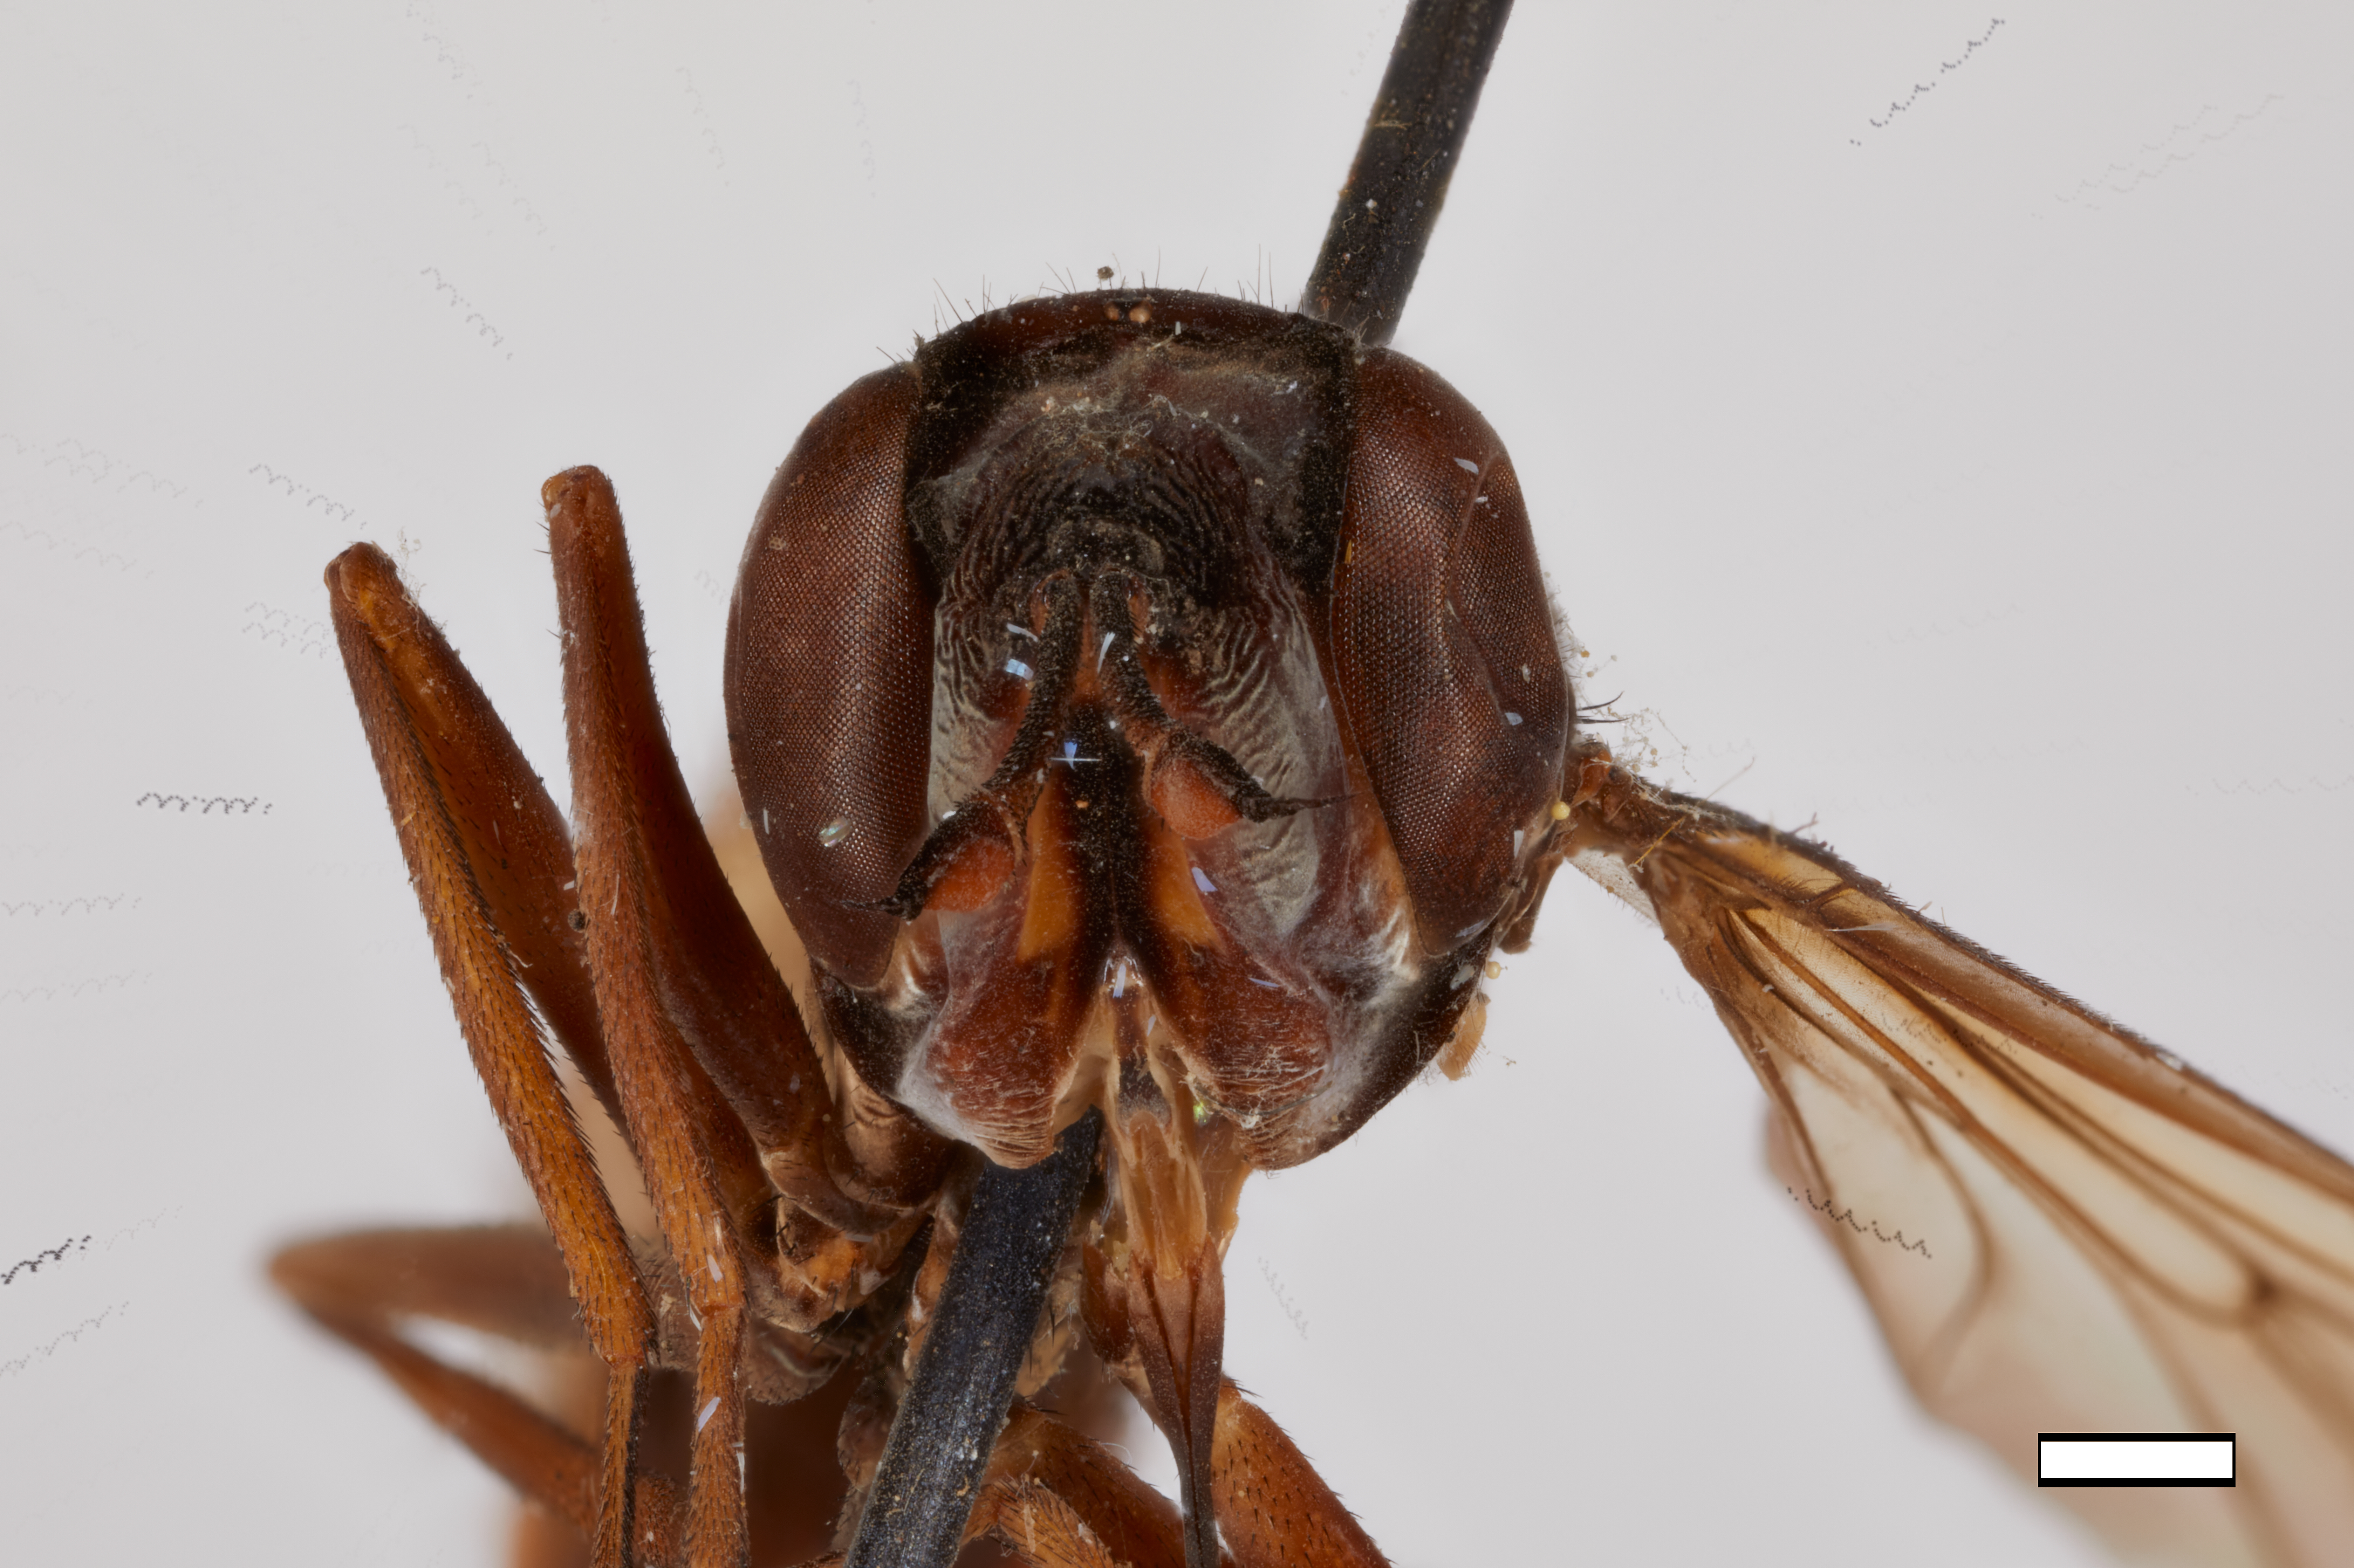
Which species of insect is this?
Siniconops splendens
